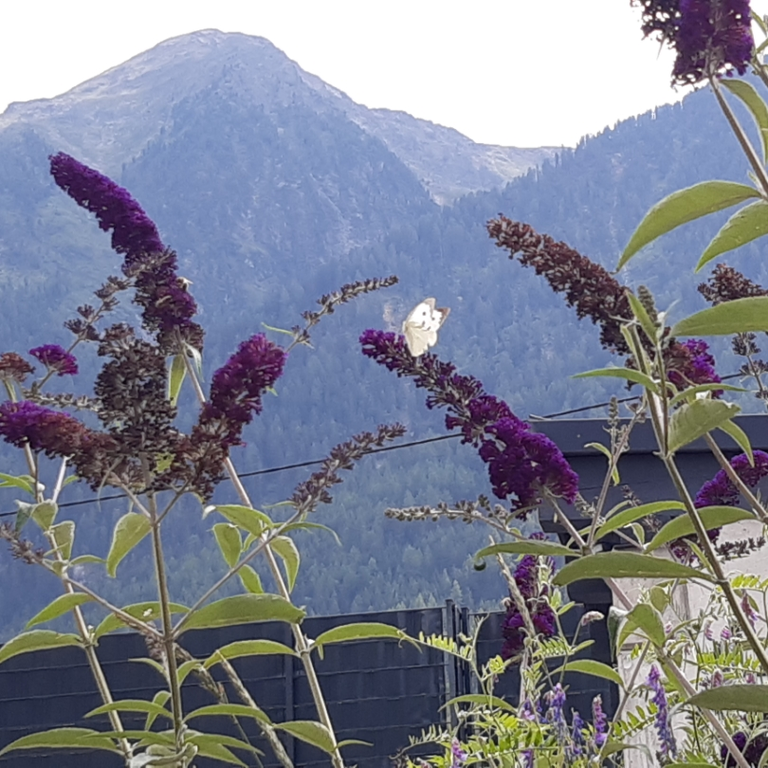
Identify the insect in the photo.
Pieris brassicae
